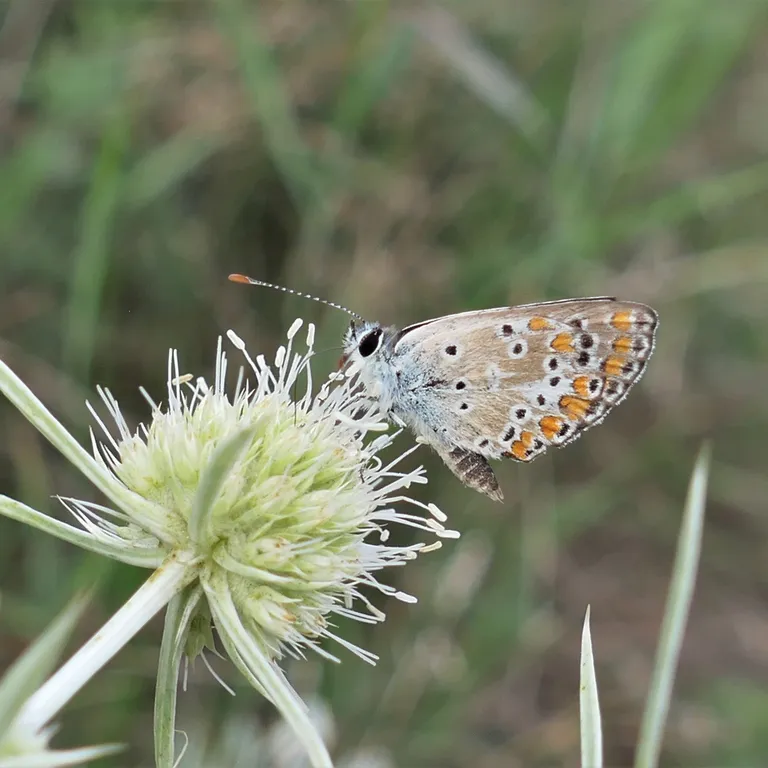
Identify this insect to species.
Aricia agestis/artaxerxes
